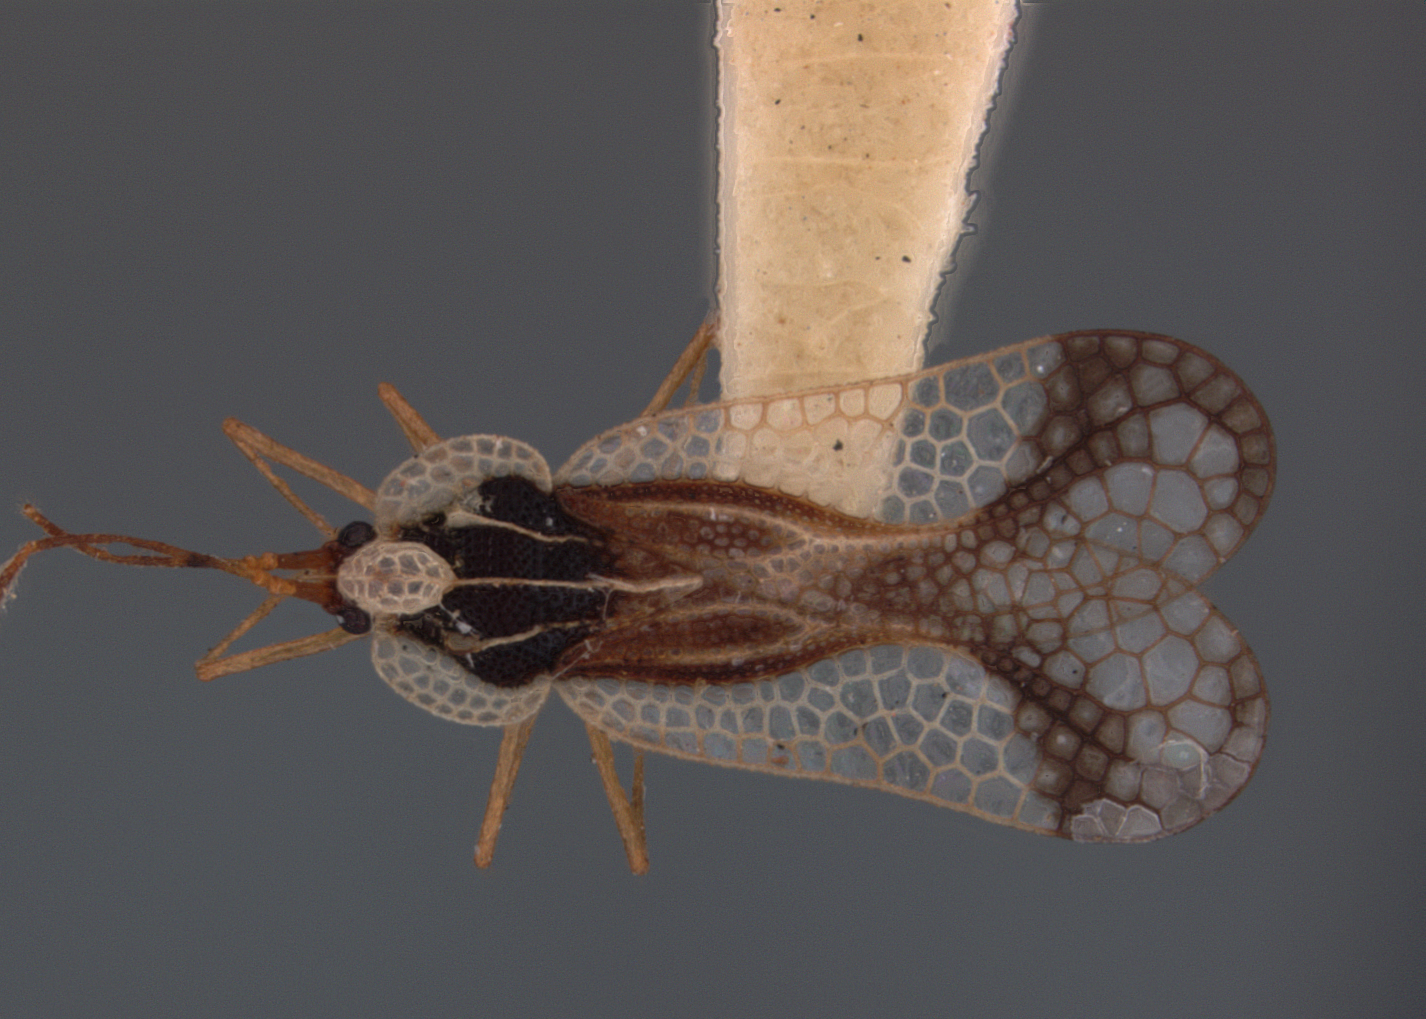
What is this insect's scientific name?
Leptopharsa scita
